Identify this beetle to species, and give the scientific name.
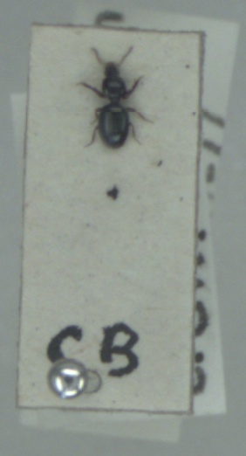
Dyschirius globosus
